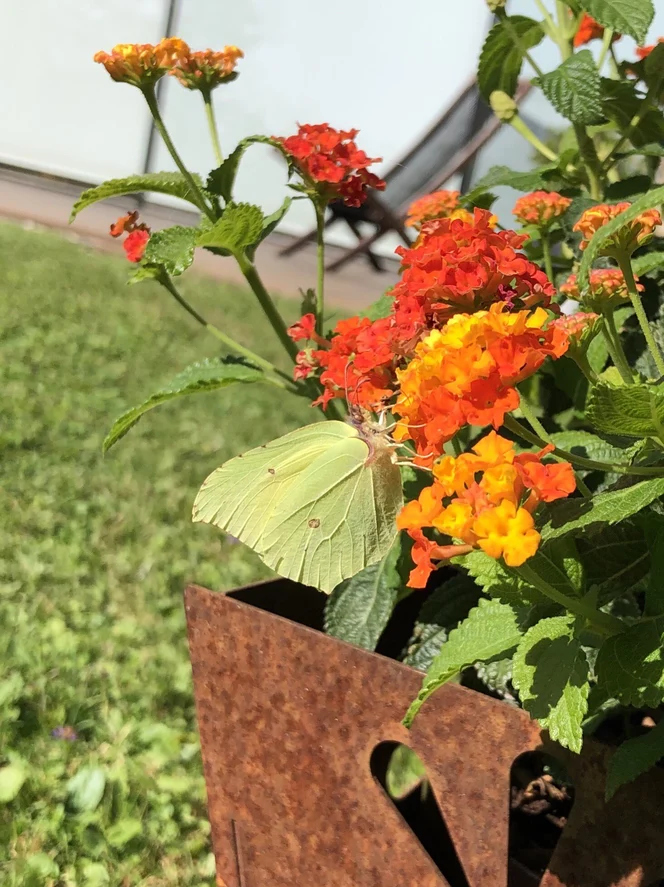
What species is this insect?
Gonepteryx rhamni
